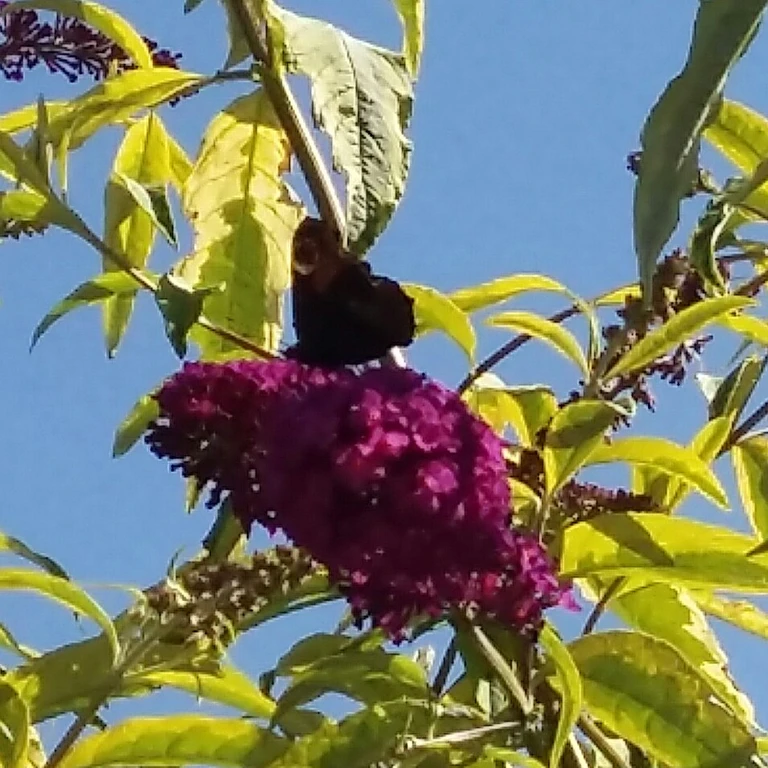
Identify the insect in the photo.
Aglais io
